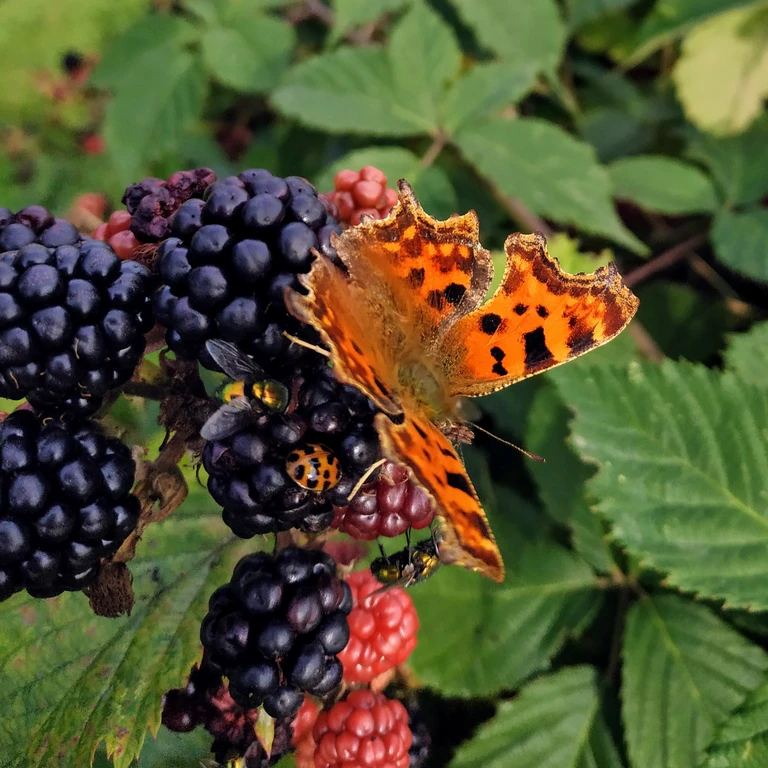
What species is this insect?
Polygonia c-album
